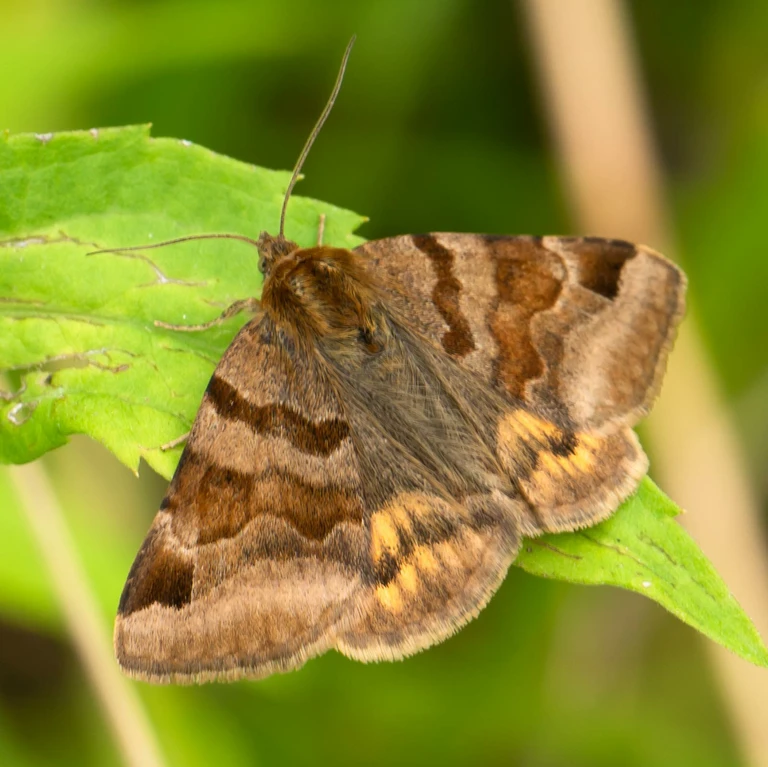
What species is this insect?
Euclidia glyphica
